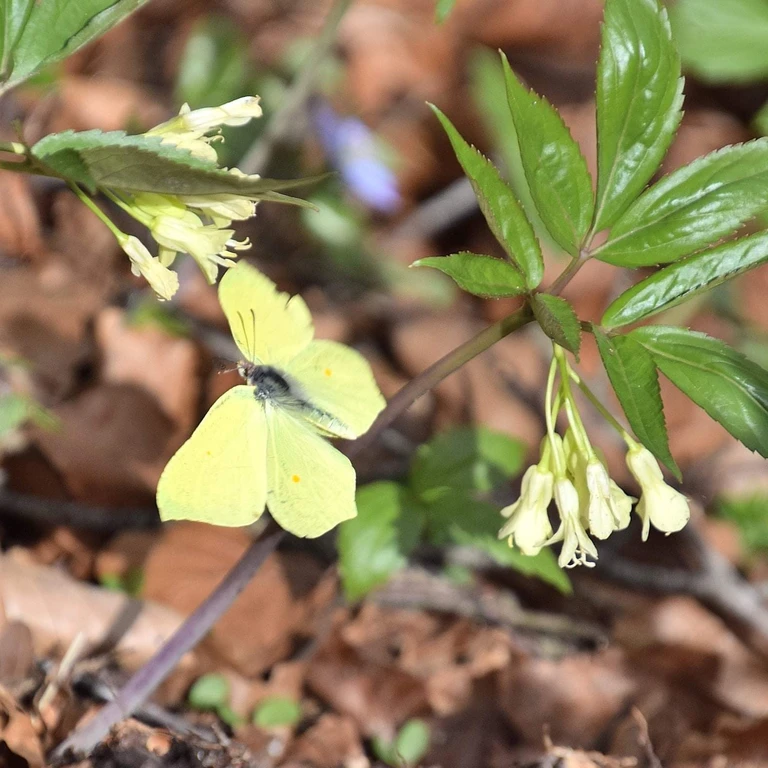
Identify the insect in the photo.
Gonepteryx rhamni
